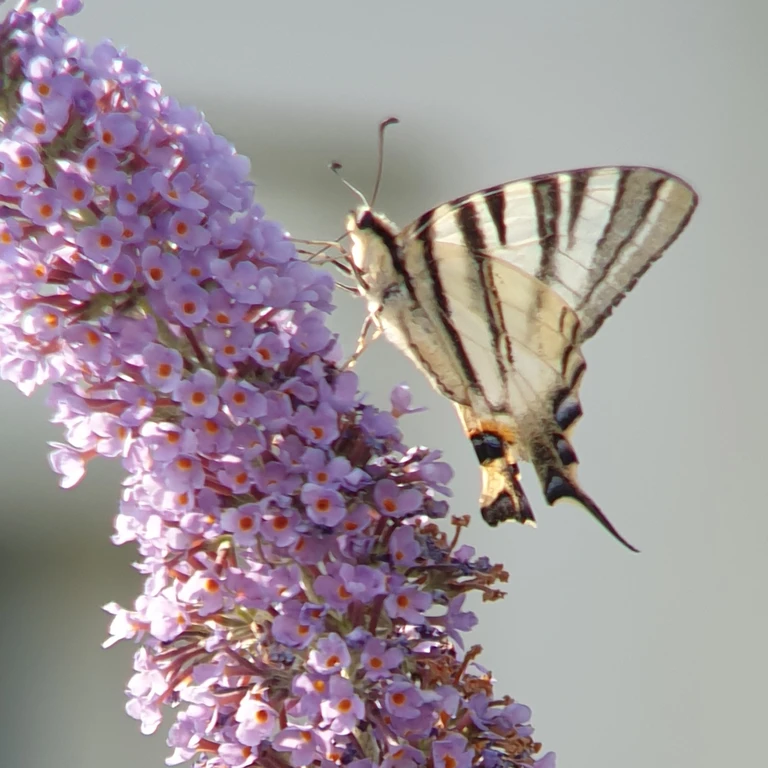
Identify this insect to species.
Iphiclides podalirius
